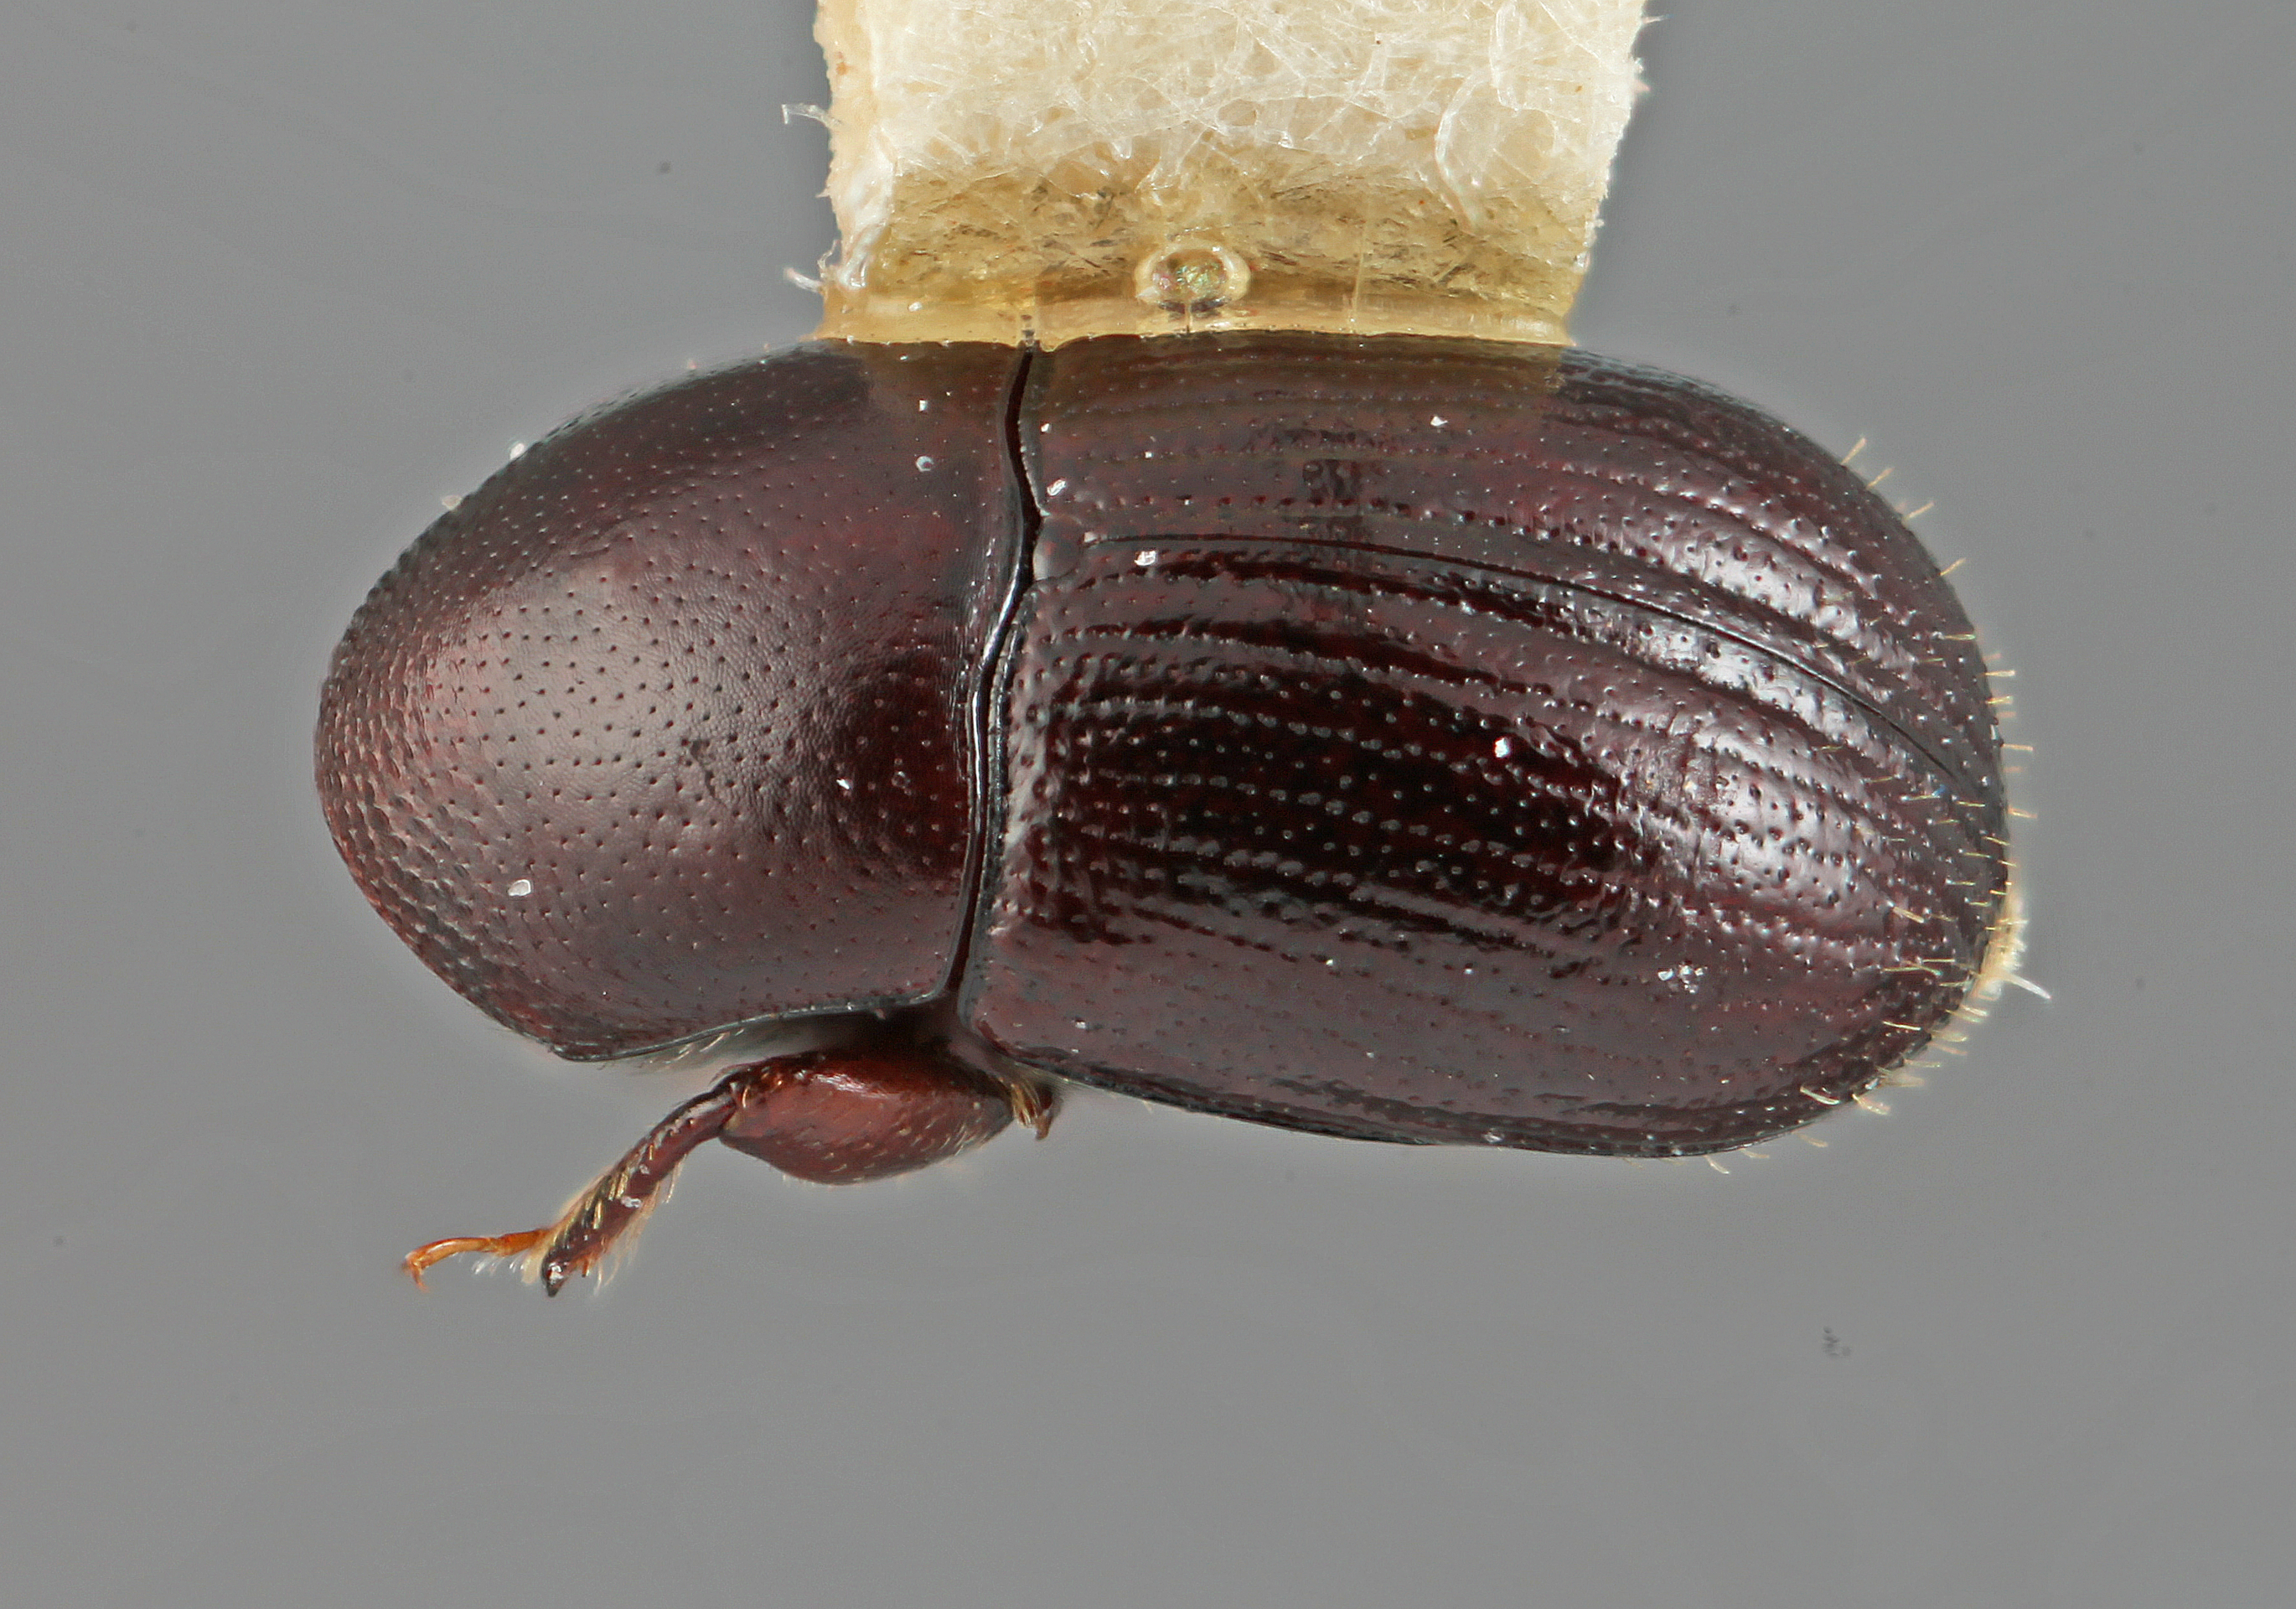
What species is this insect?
Prionosceles panamensis
